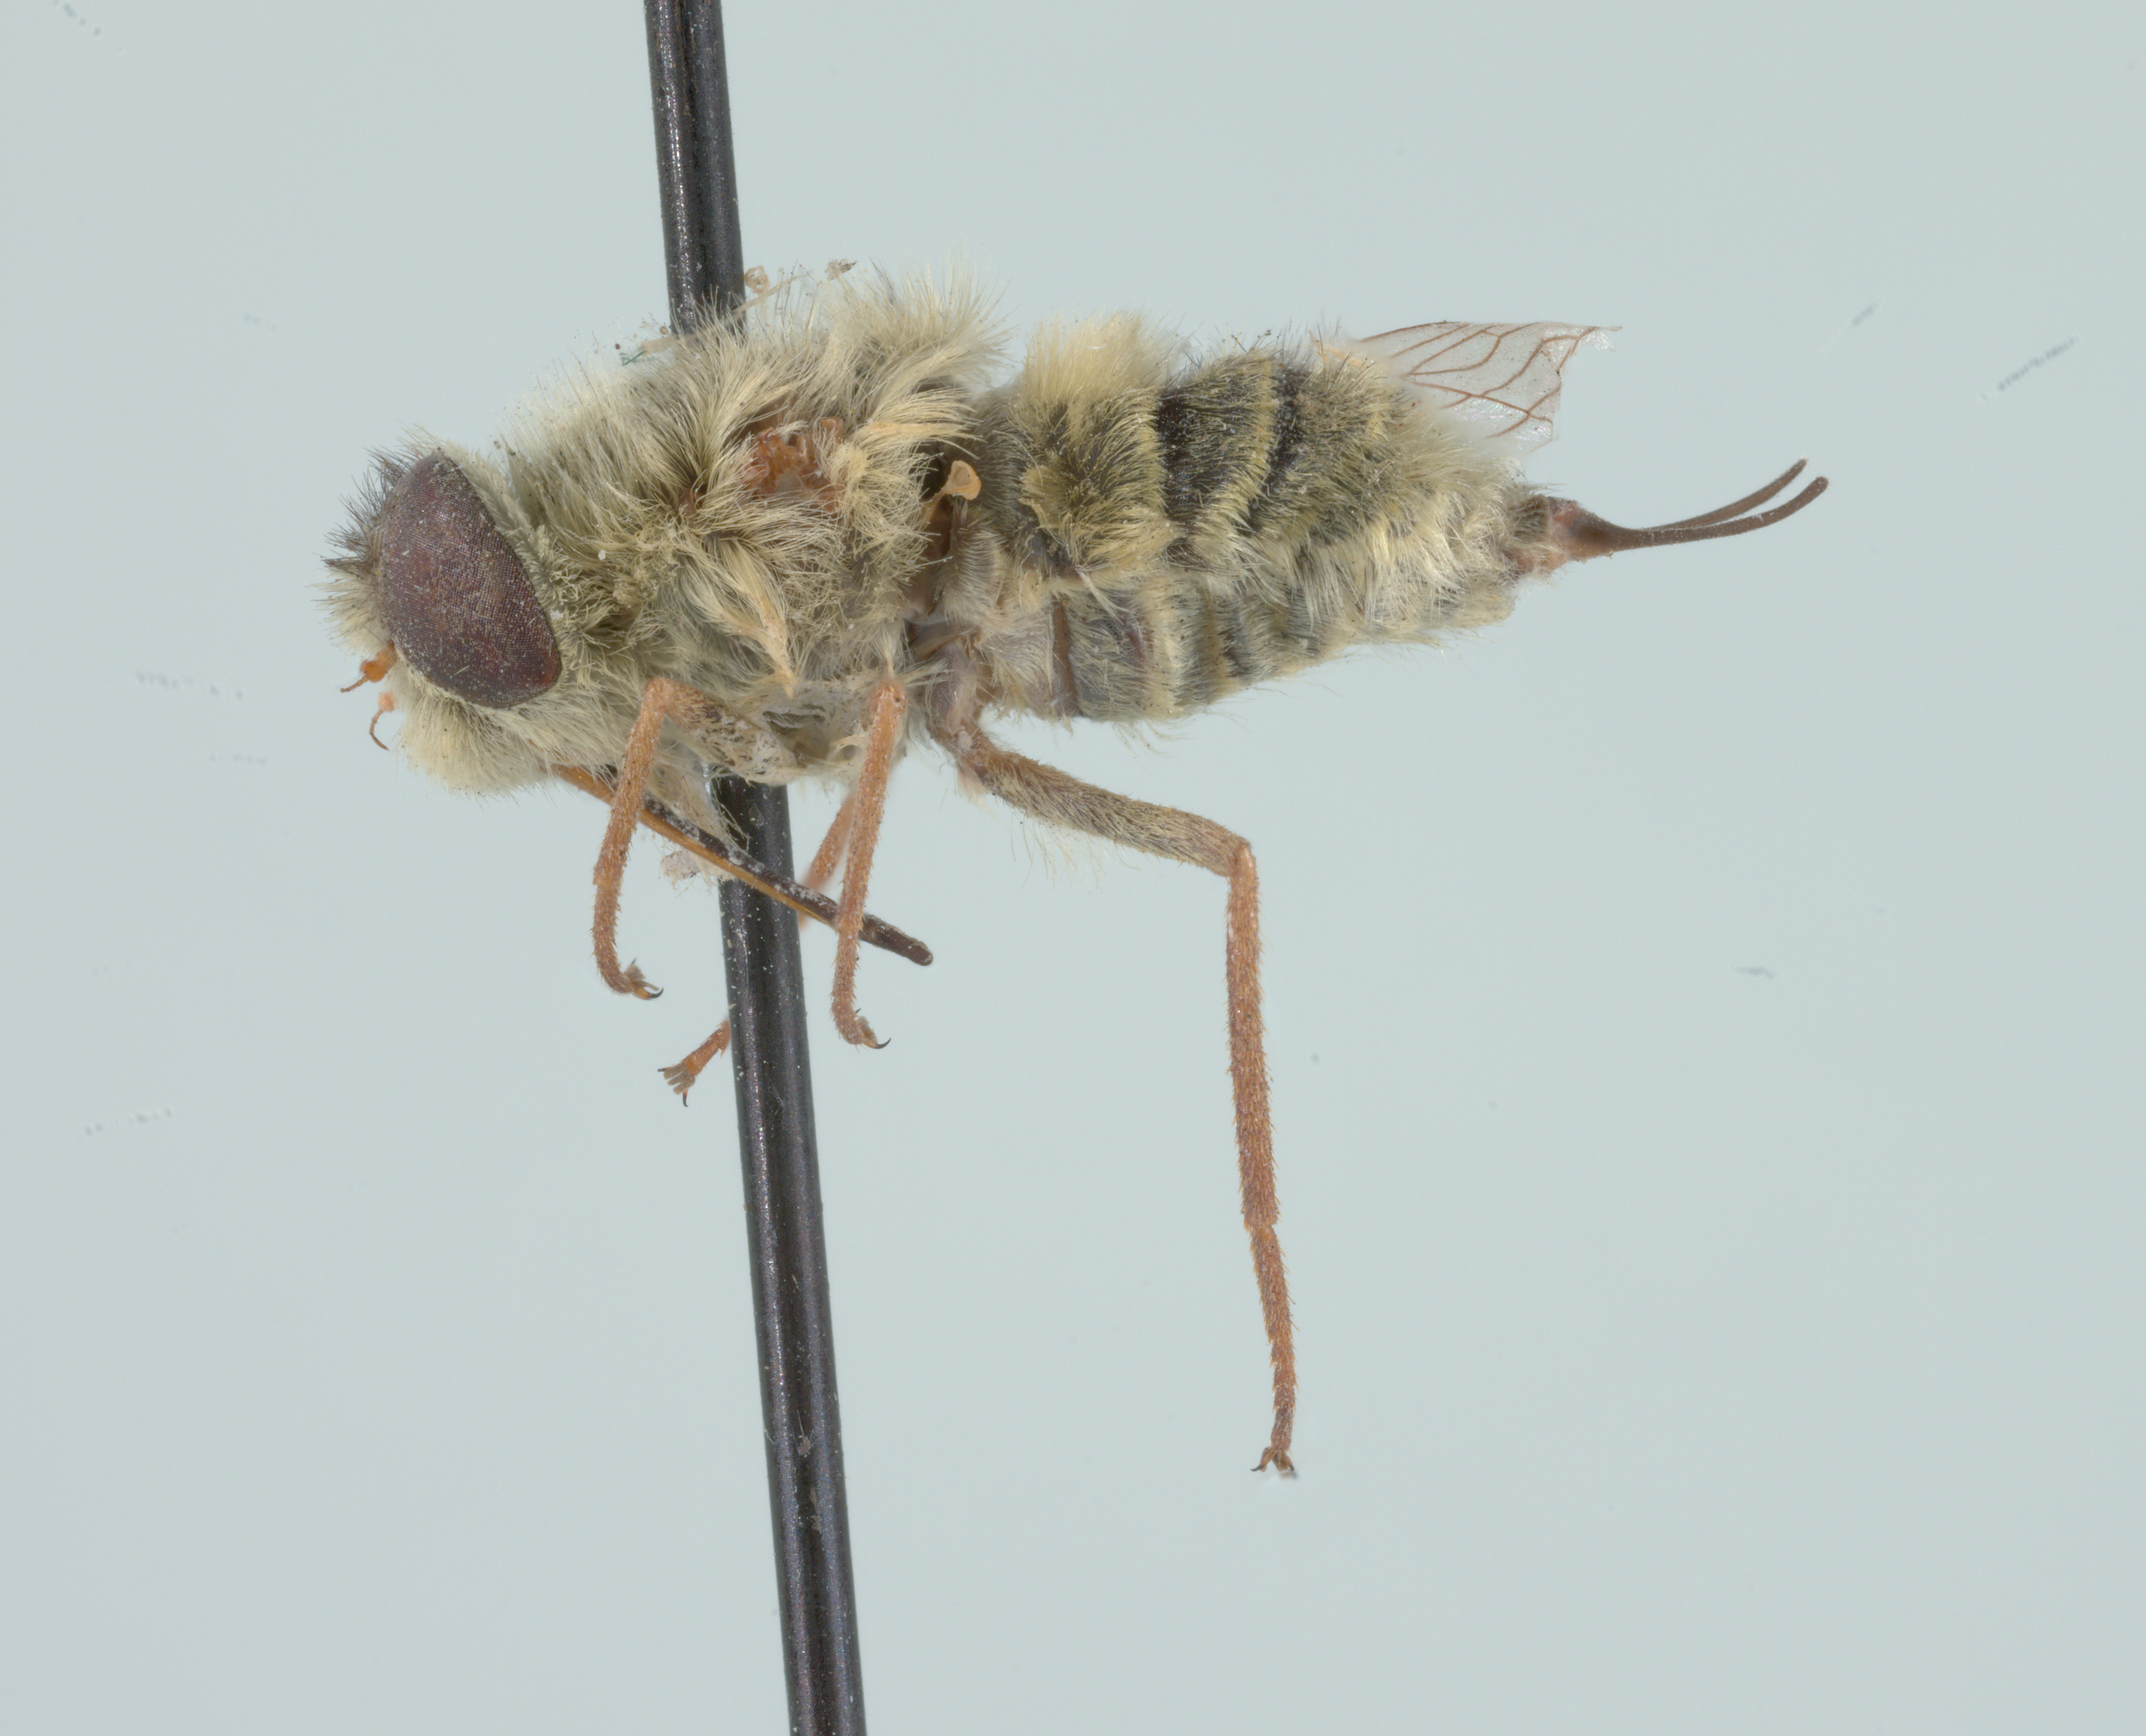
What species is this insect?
Neorhynchocephalus sackenii
